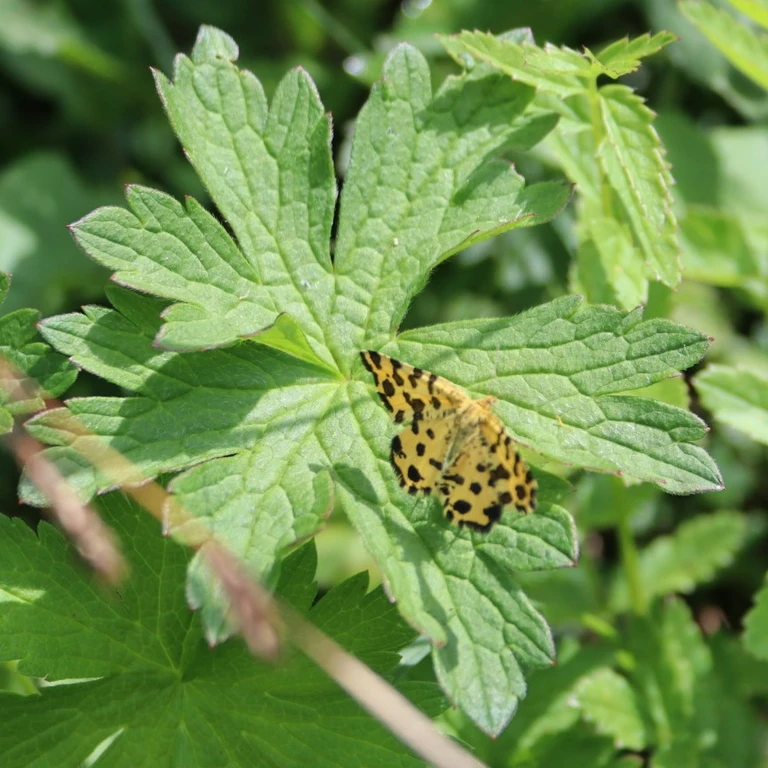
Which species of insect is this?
Pseudopanthera macularia
